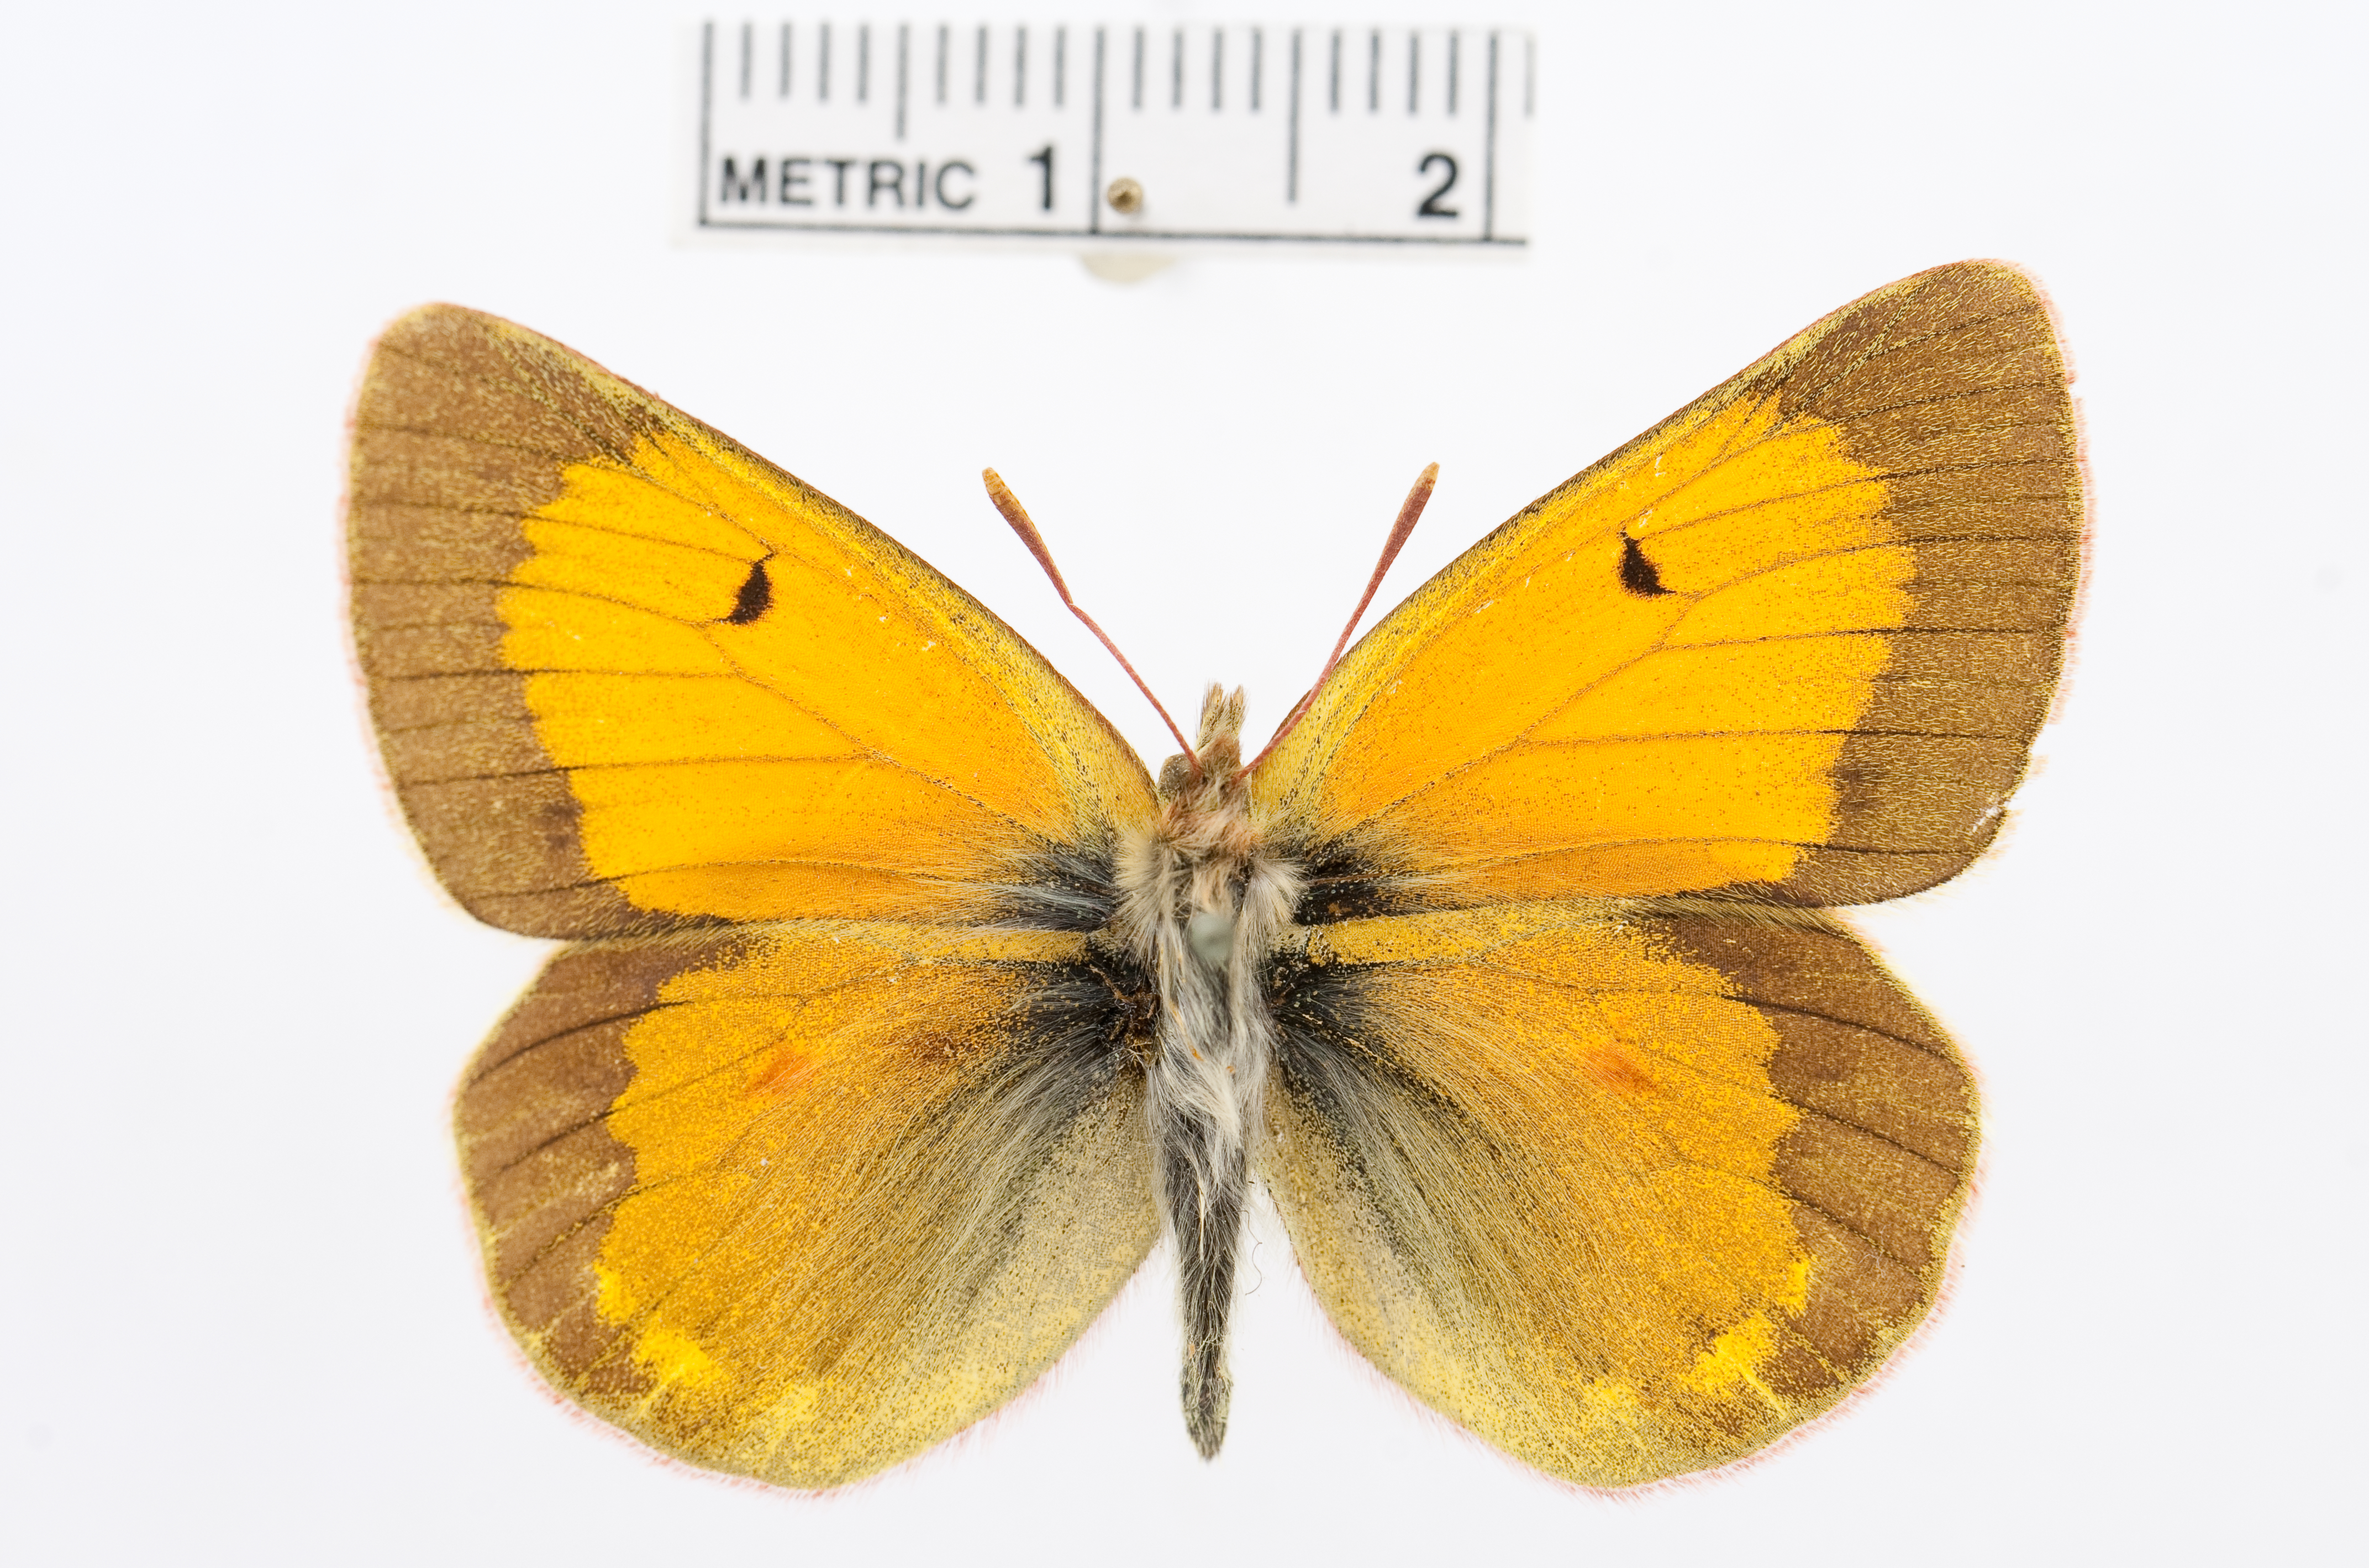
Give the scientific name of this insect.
Colias stoliczkana
